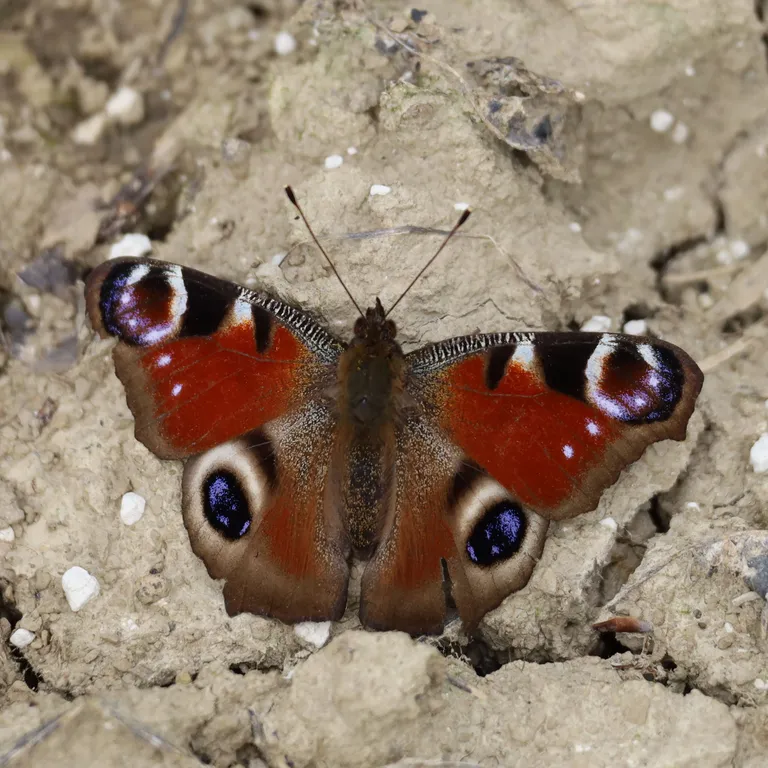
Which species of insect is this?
Aglais io
